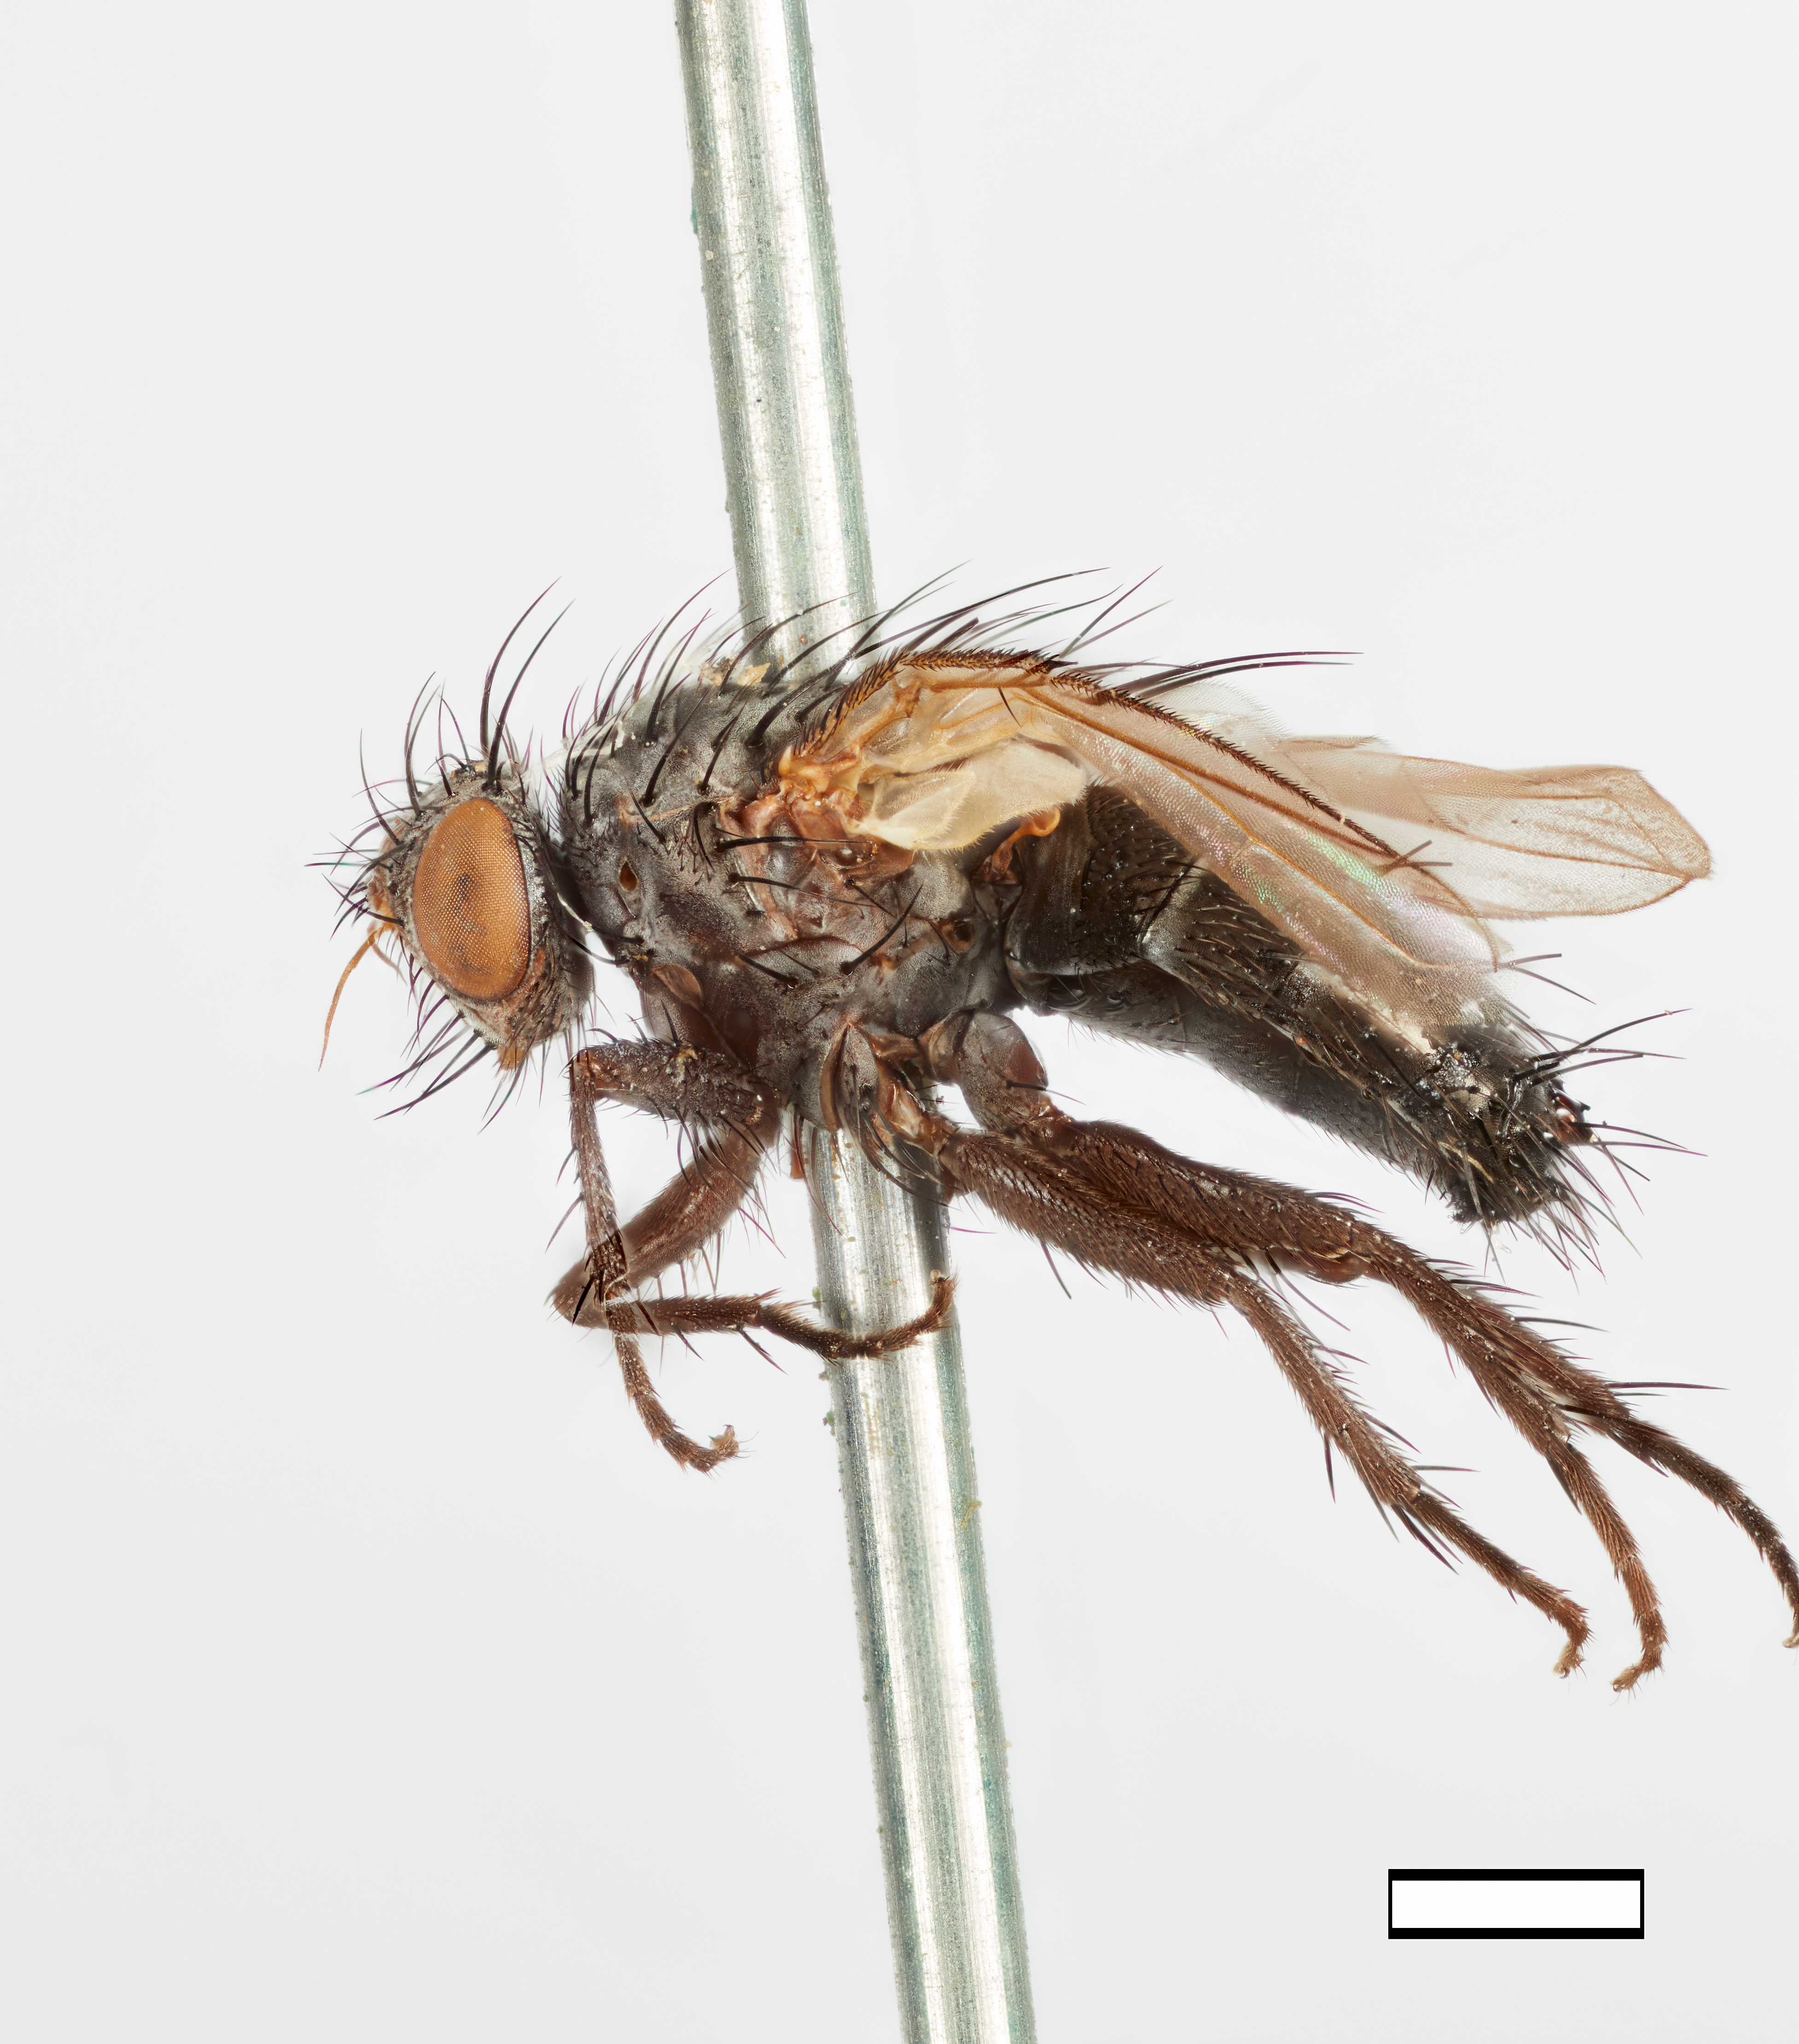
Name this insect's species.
Neaera longicornis
